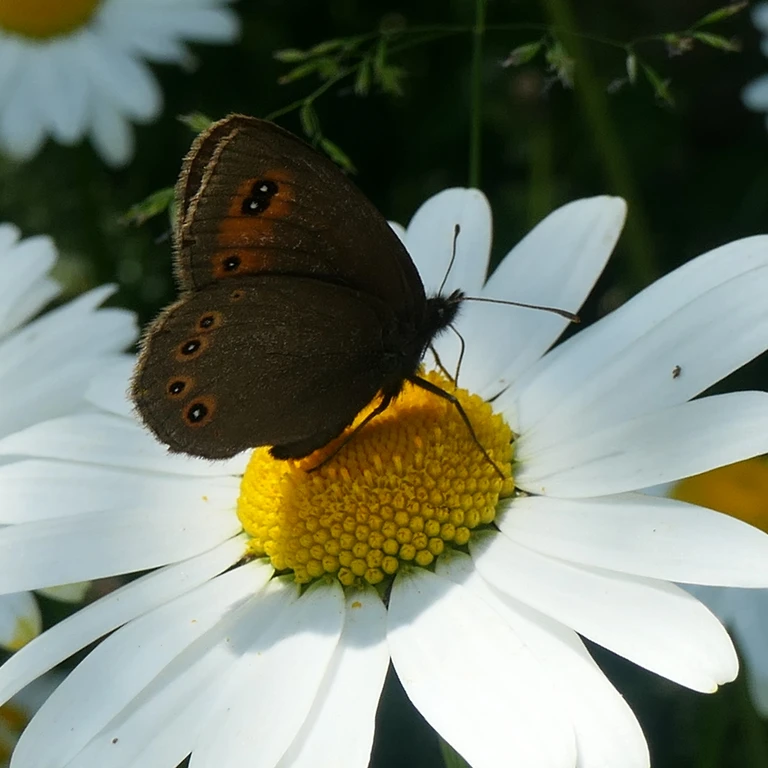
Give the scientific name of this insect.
Erebia medusa
